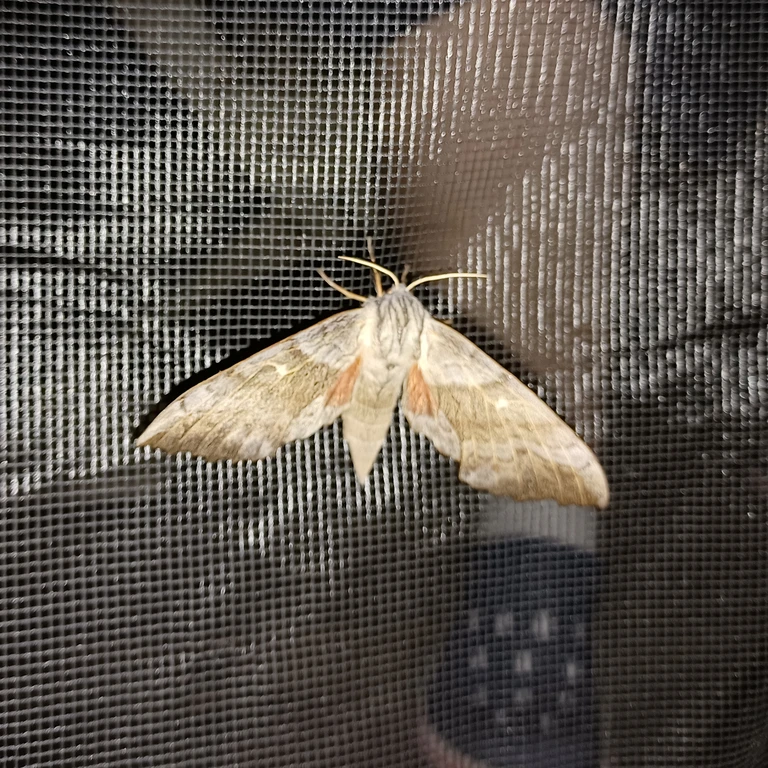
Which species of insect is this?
Laothoe populi
